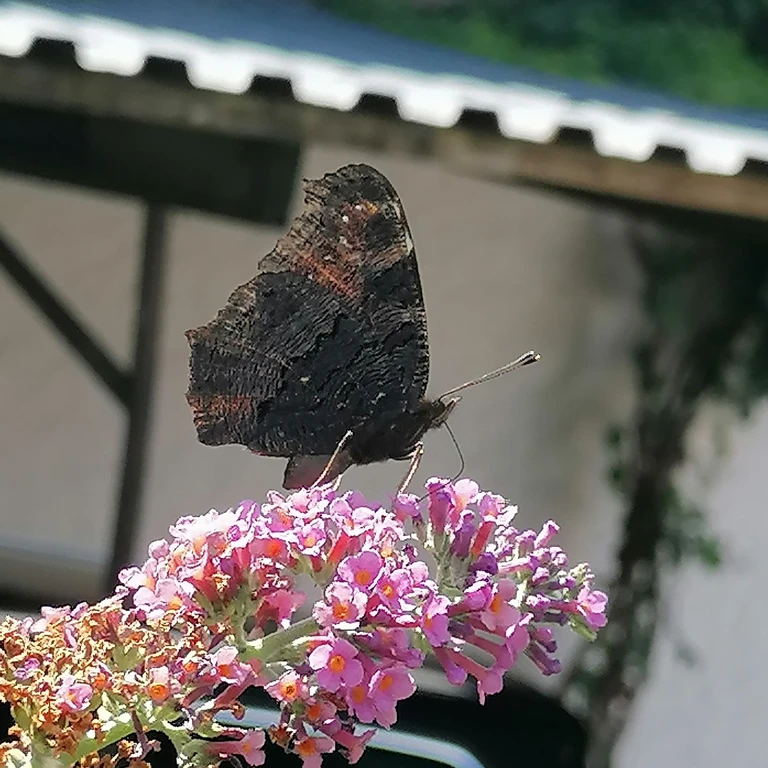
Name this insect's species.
Aglais io
